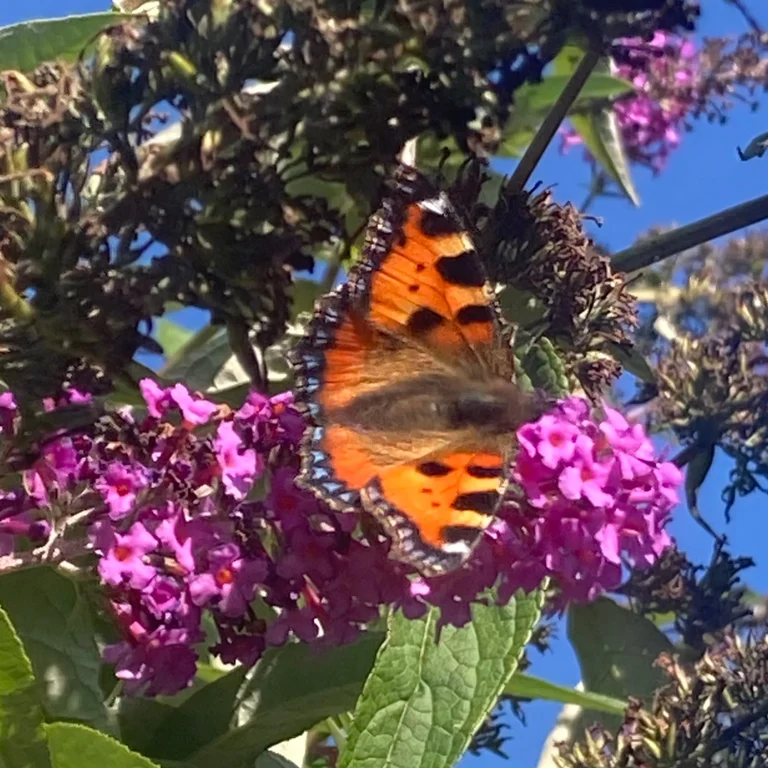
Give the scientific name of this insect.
Aglais urticae
